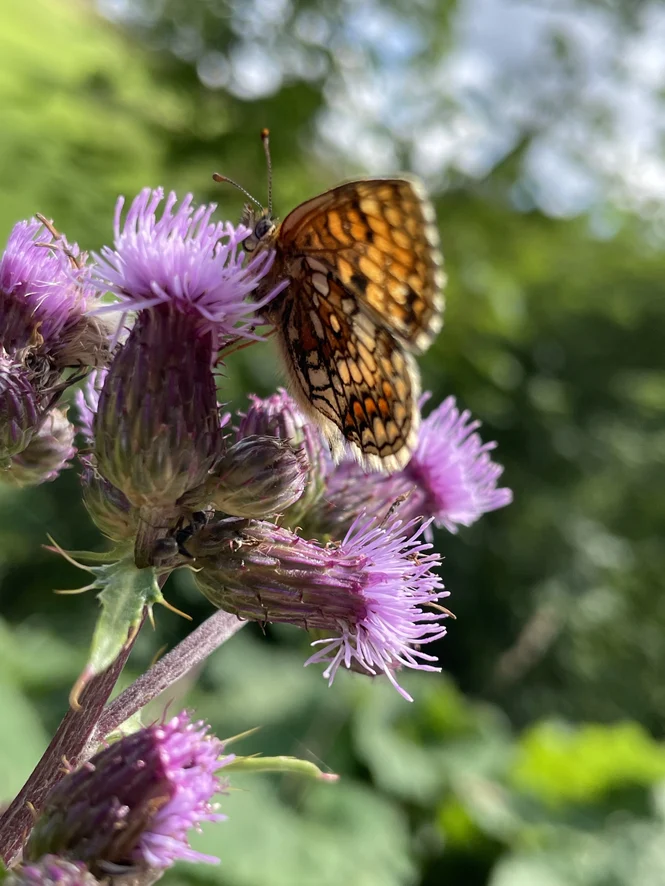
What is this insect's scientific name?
Melitaea athalia
